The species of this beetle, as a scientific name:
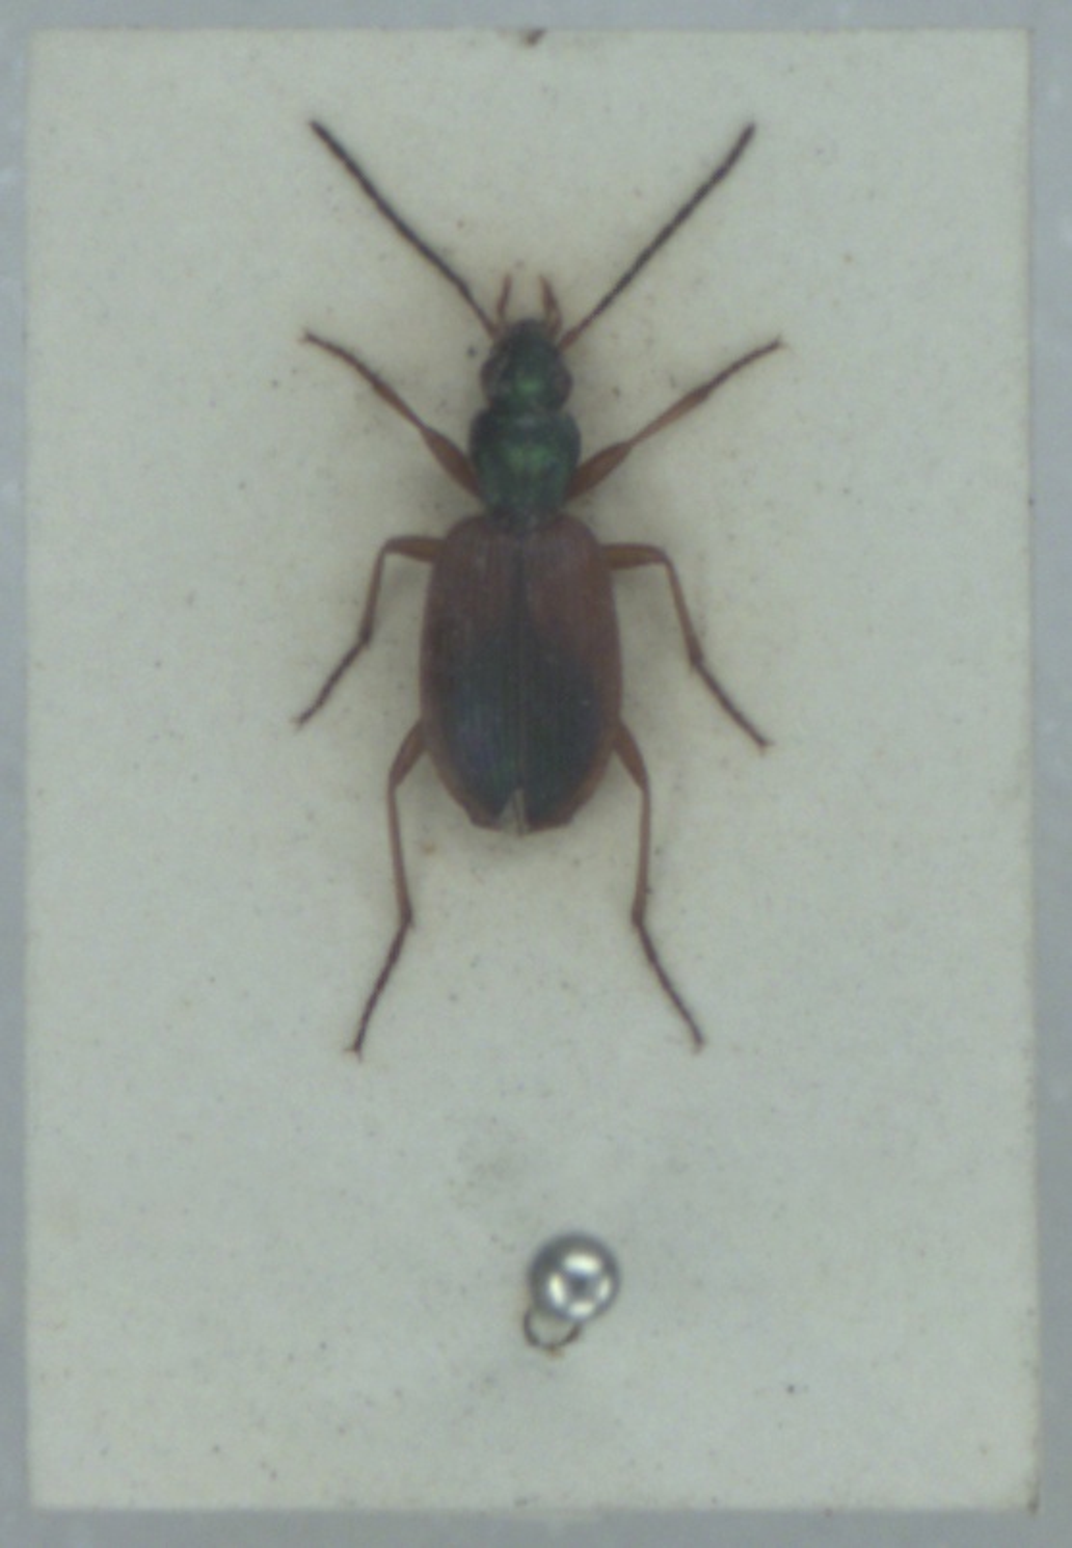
Anchomenus dorsalis
